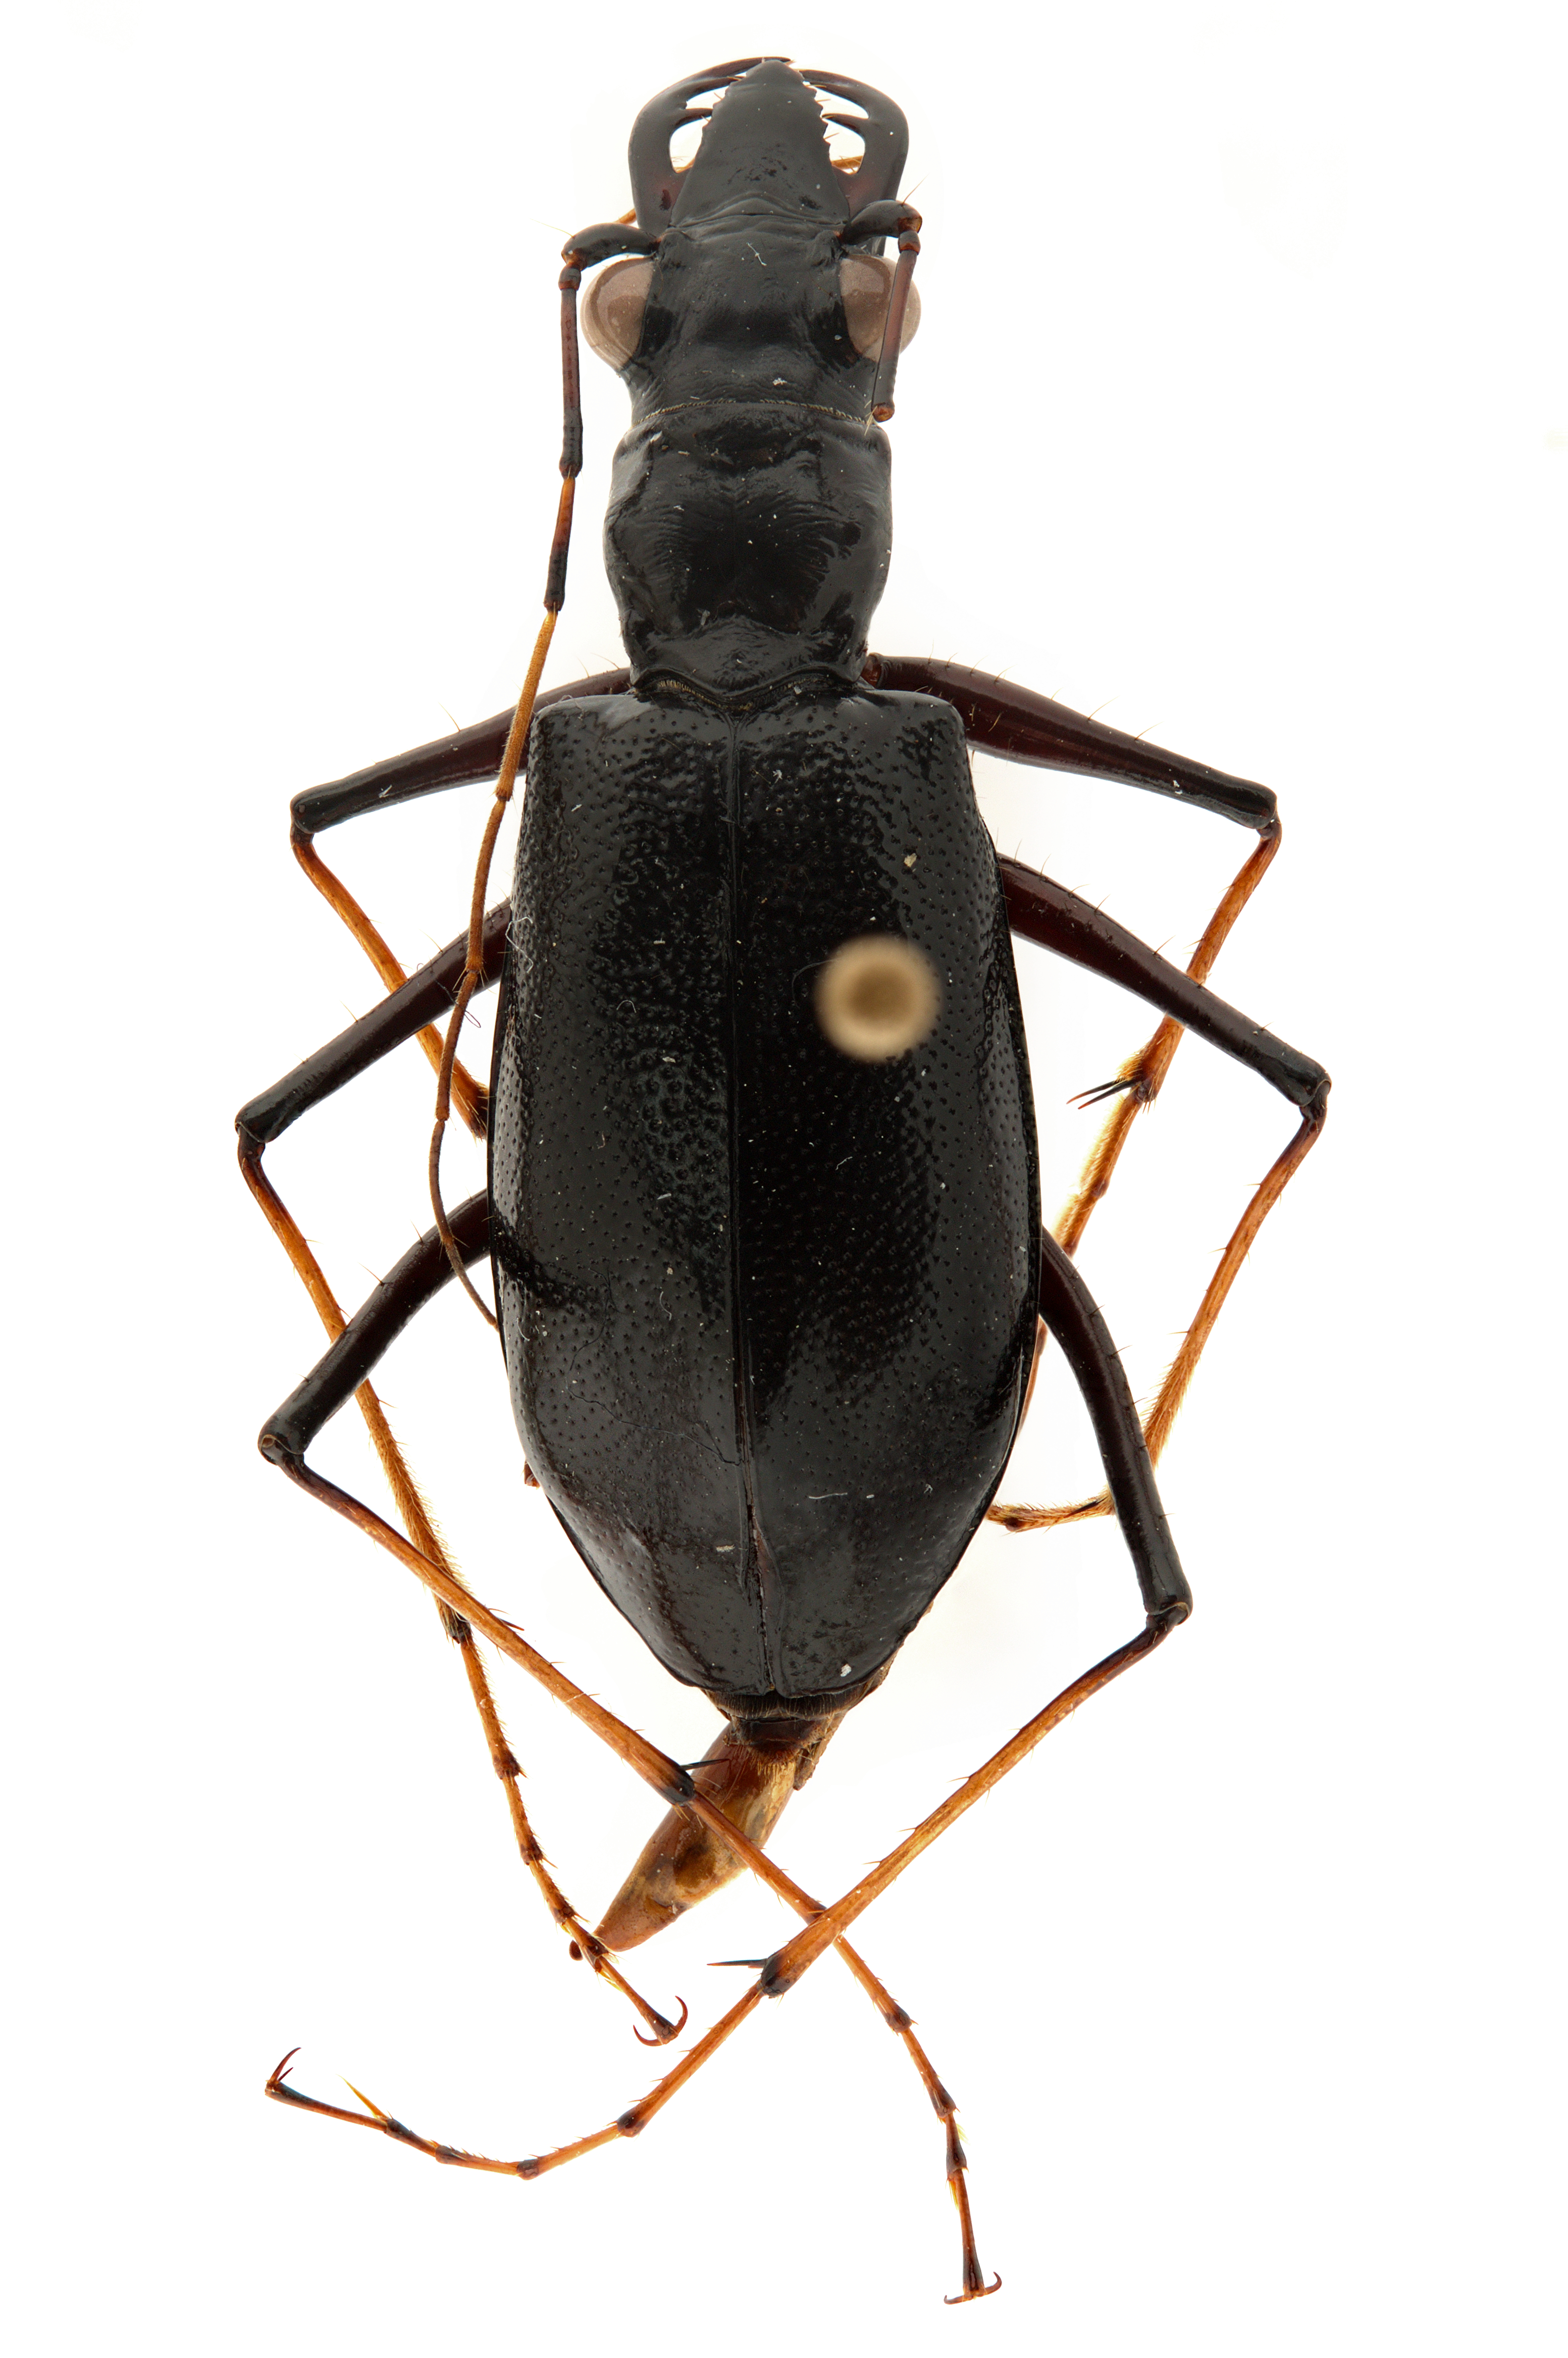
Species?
Oxycheila affinis
